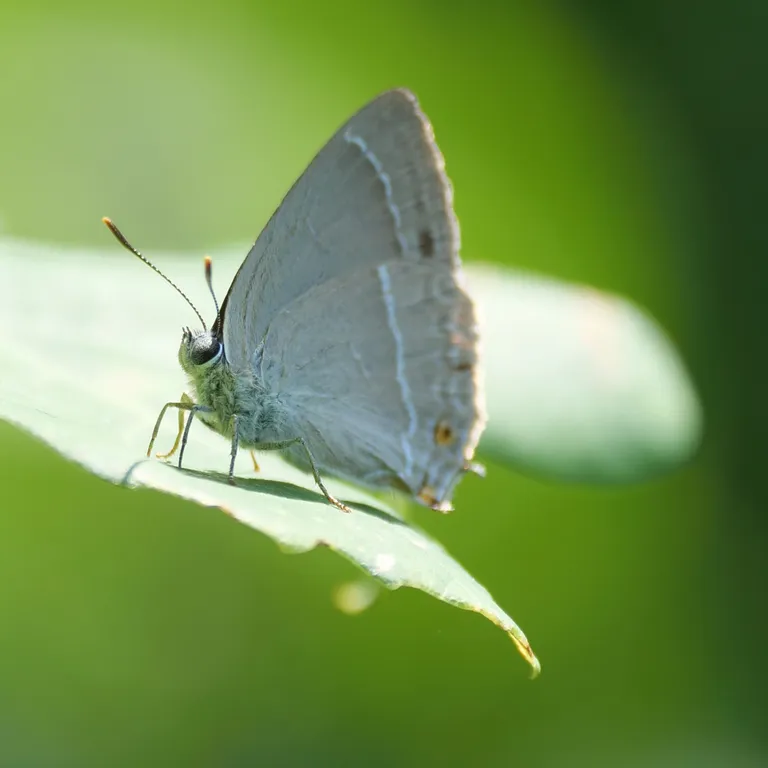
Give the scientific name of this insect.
Favonius quercus (also Quercusia quercus)
